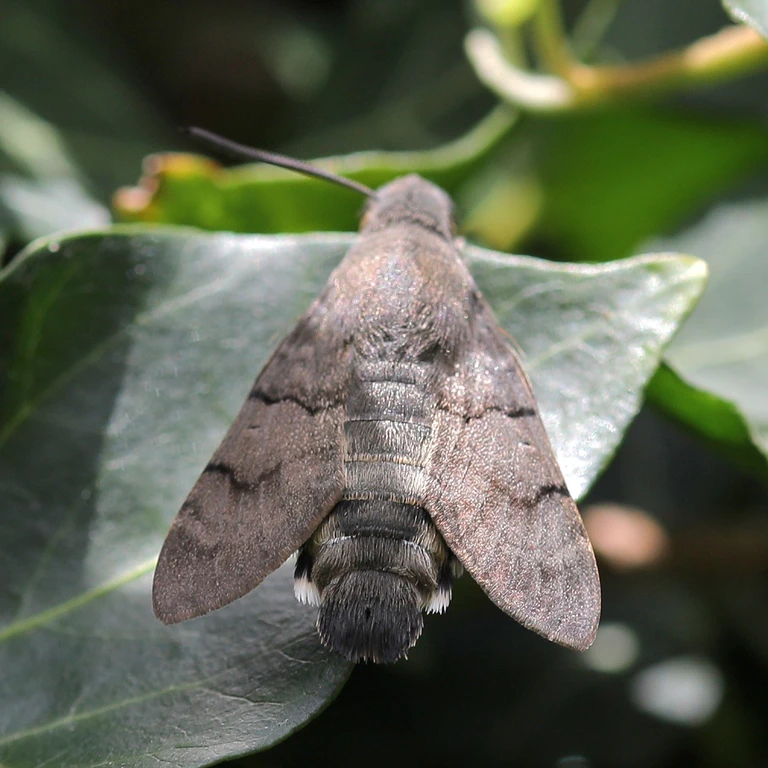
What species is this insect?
Macroglossum stellatarum
